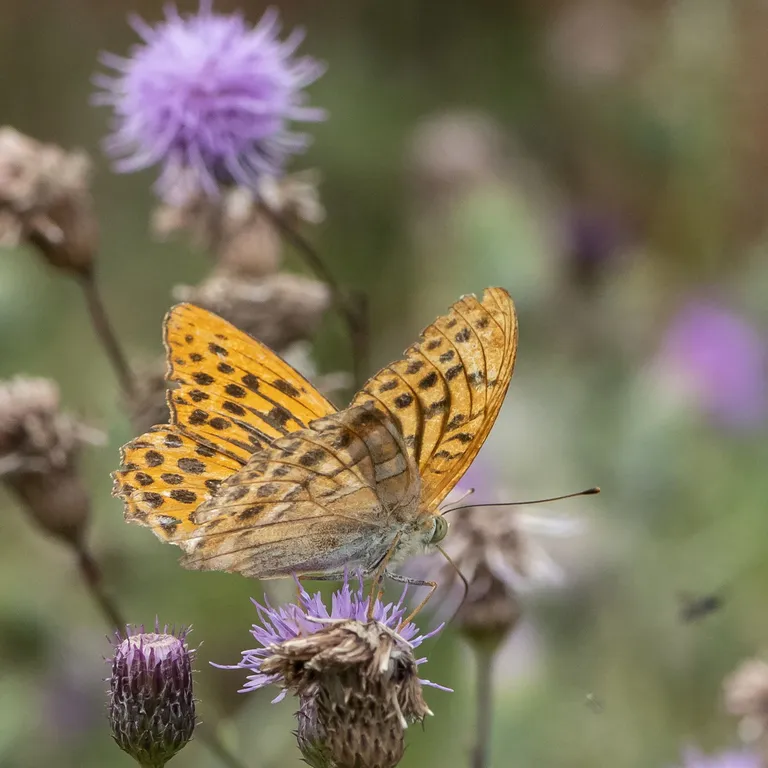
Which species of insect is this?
Argynnis paphia
